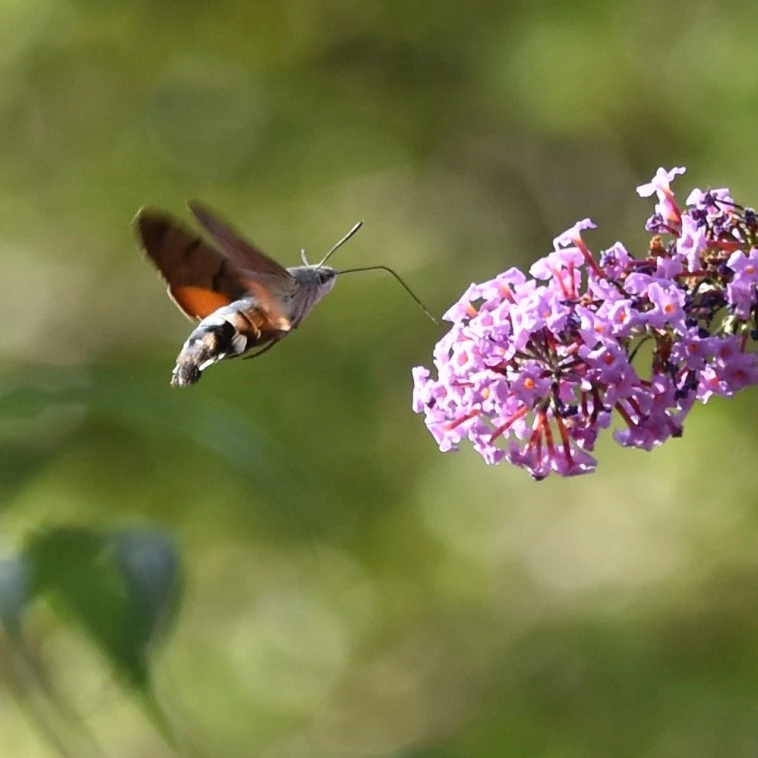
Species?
Macroglossum stellatarum
